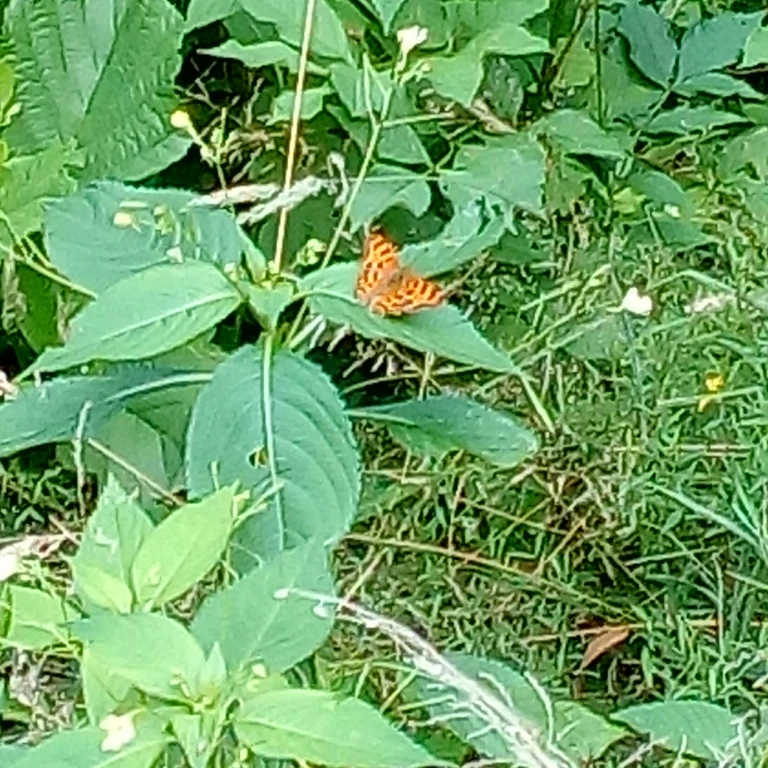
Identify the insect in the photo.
Polygonia c-album
